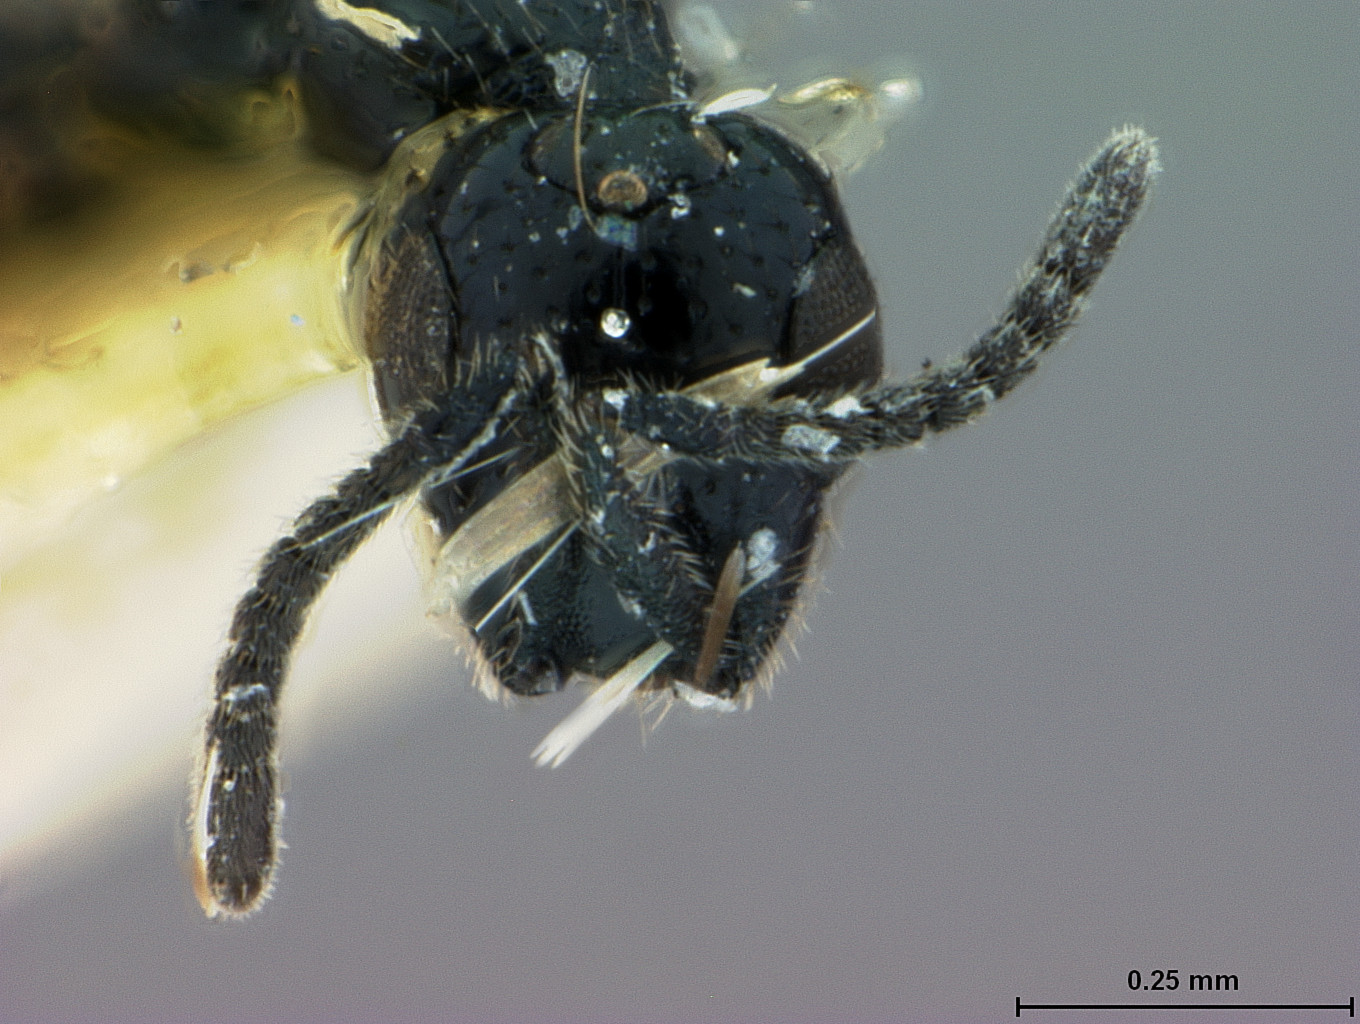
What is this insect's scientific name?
Spalangia drosophilae
